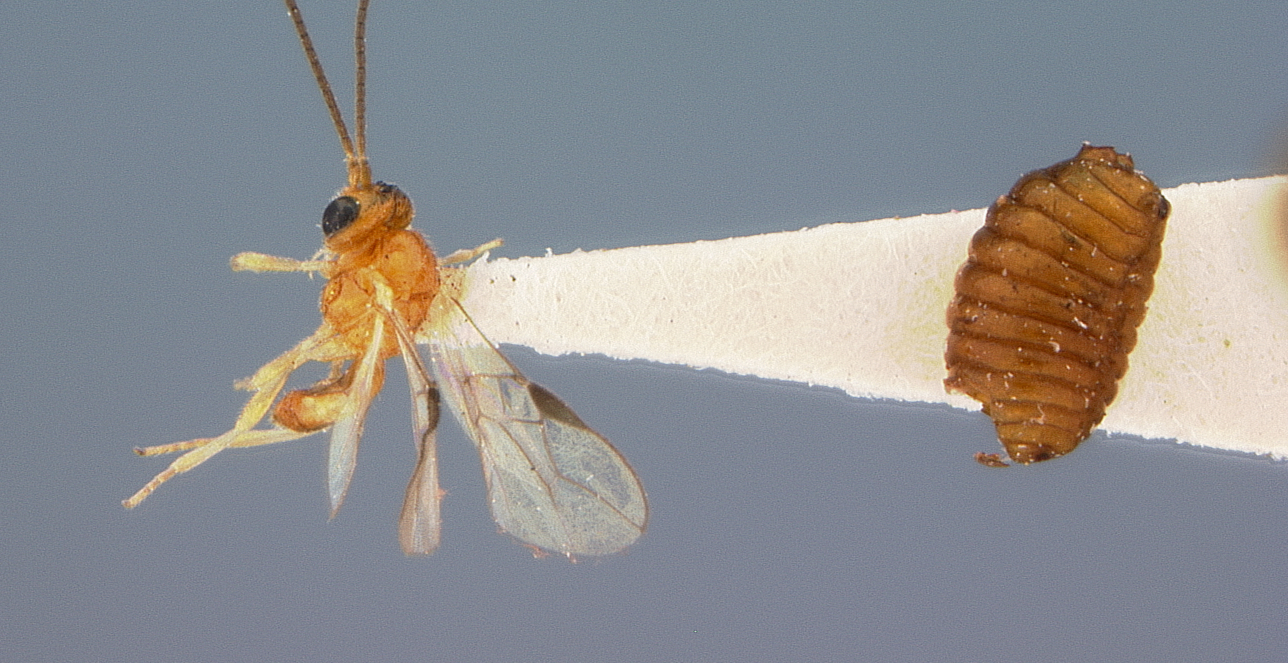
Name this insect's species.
Opius caprilesi
